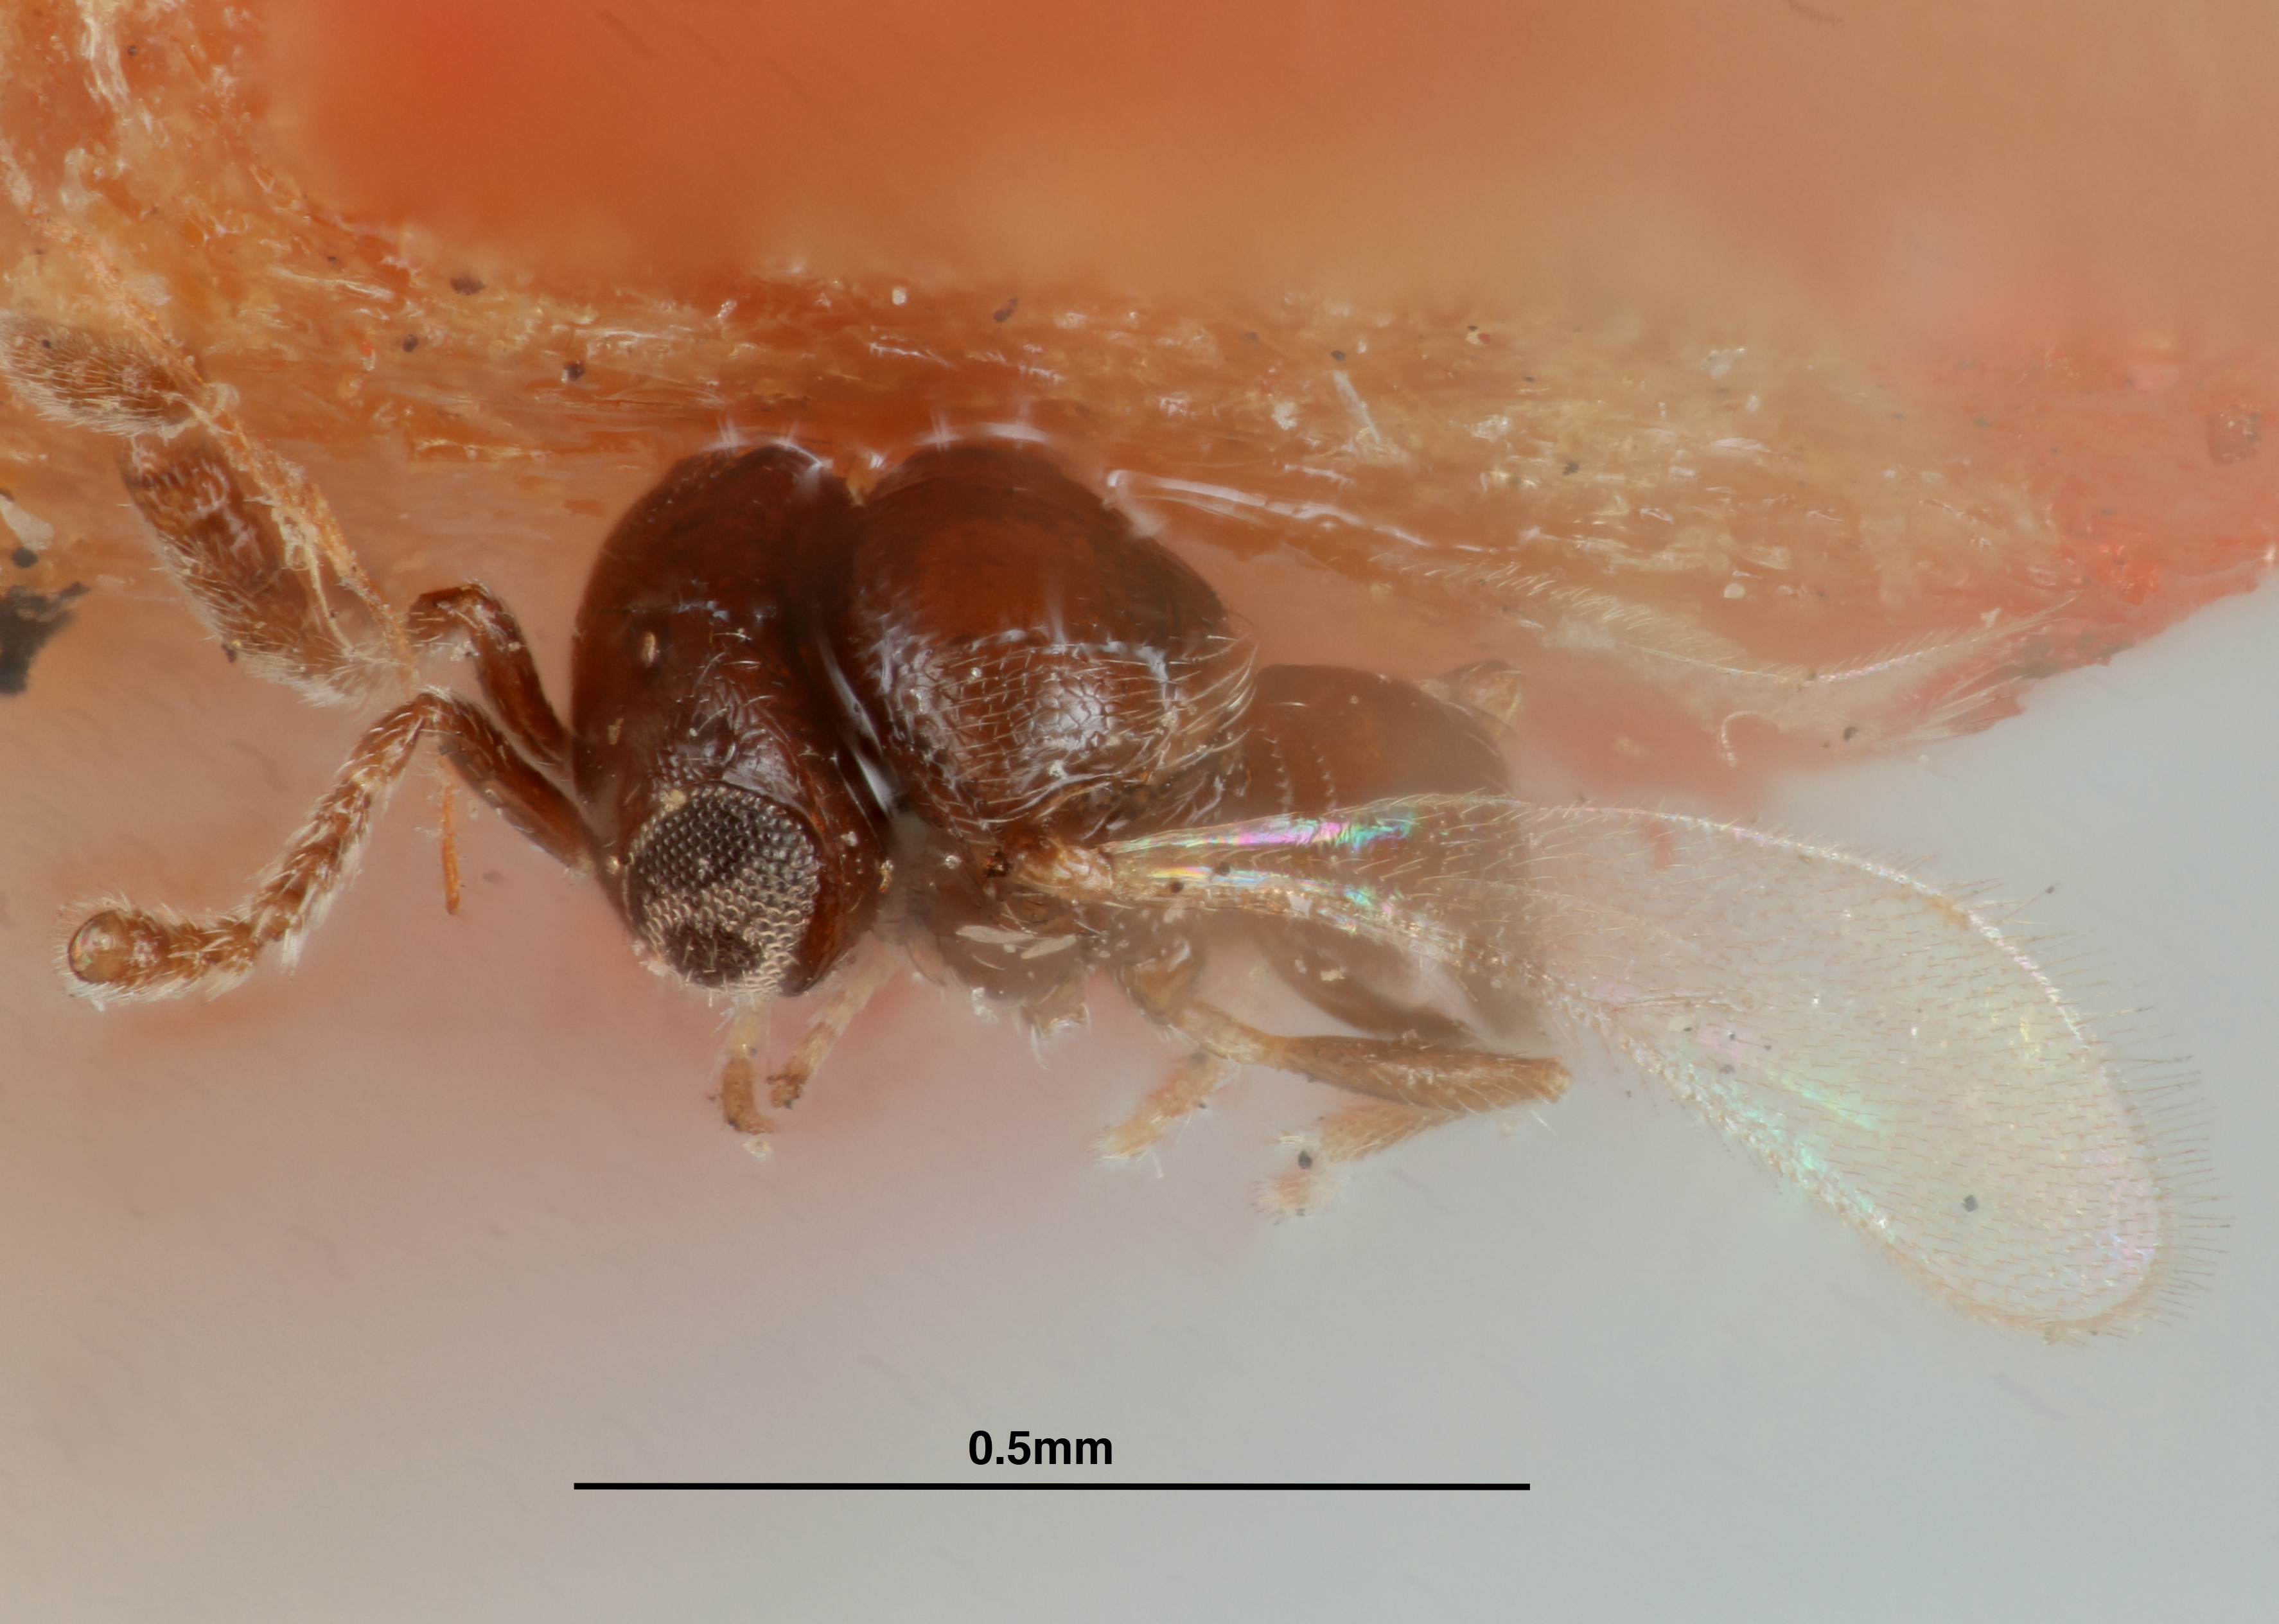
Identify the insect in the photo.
Telenomus noctuae
